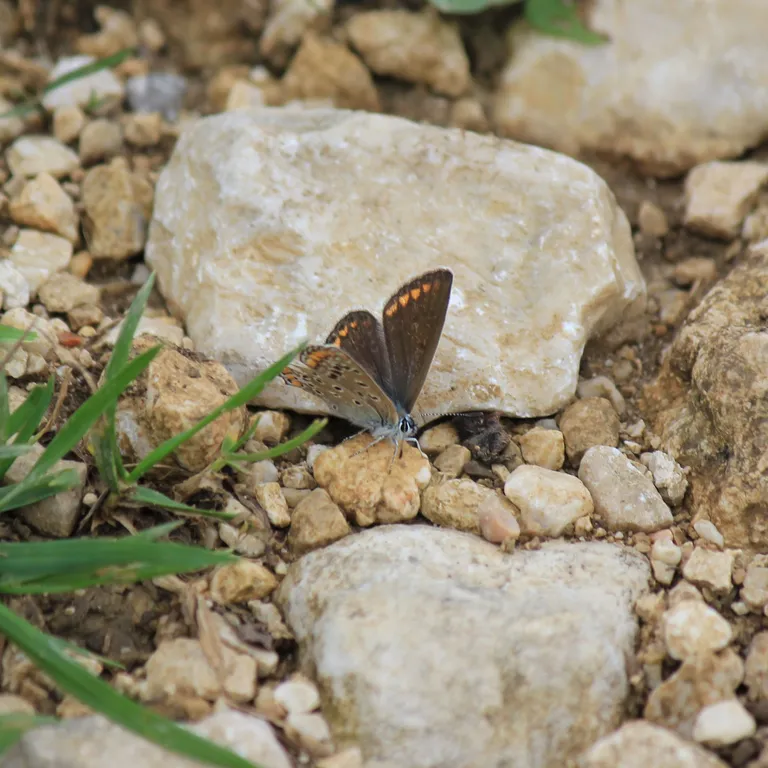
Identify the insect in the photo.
Polyommatus icarus
